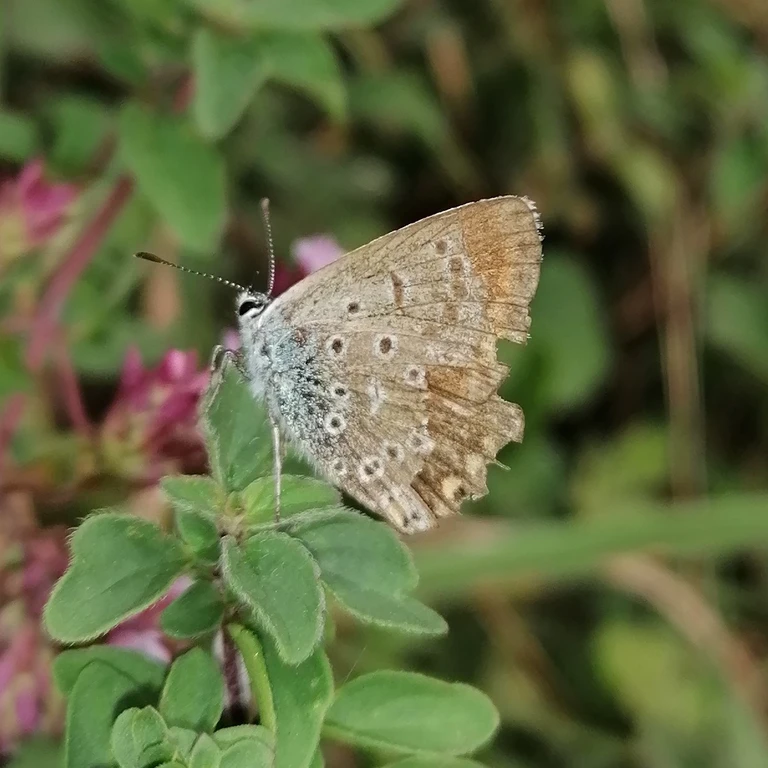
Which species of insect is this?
Polyommatus icarus
